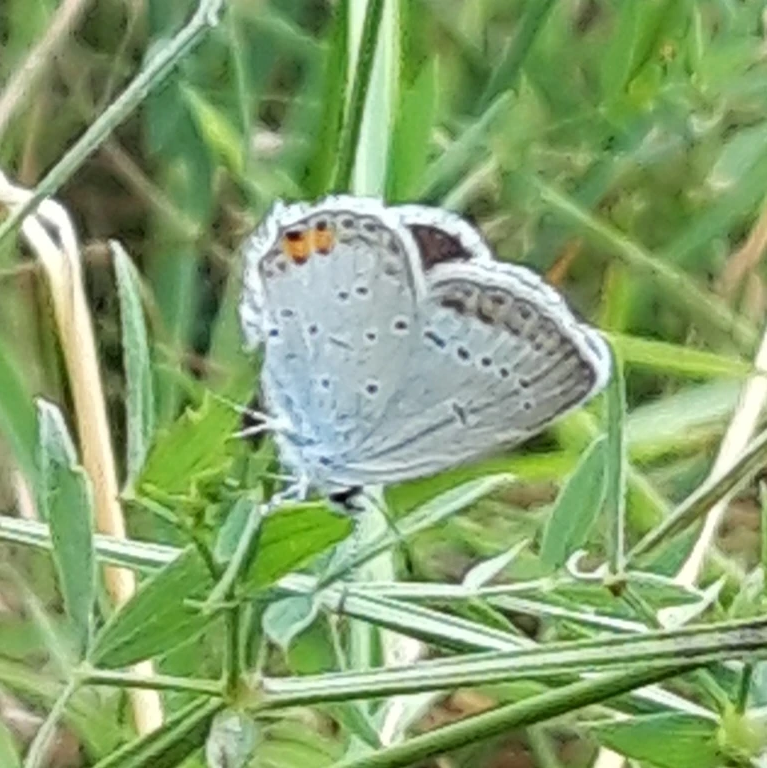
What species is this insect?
Cupido argiades (also Elkalyce argiades)
